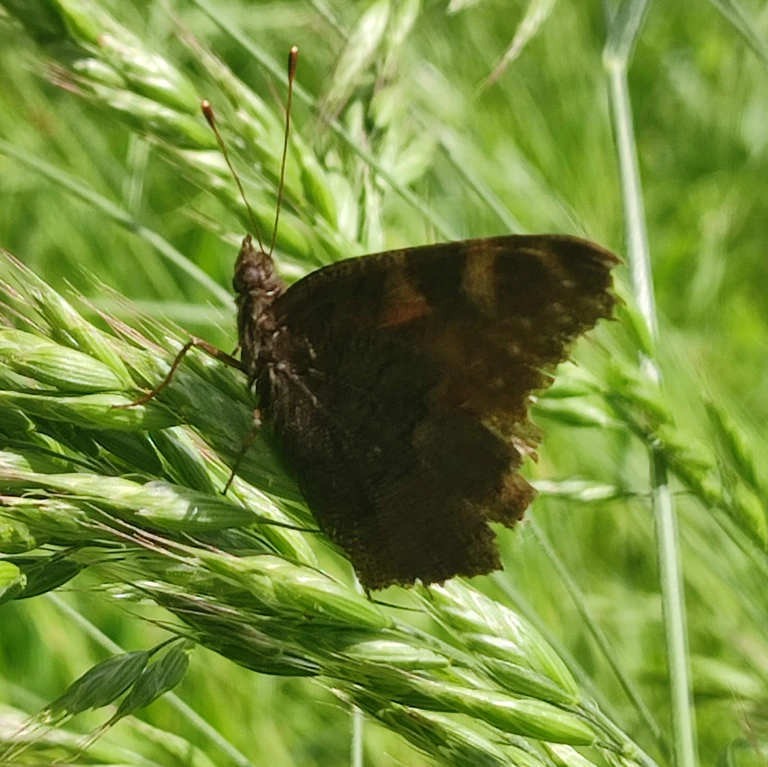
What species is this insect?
Aglais io
